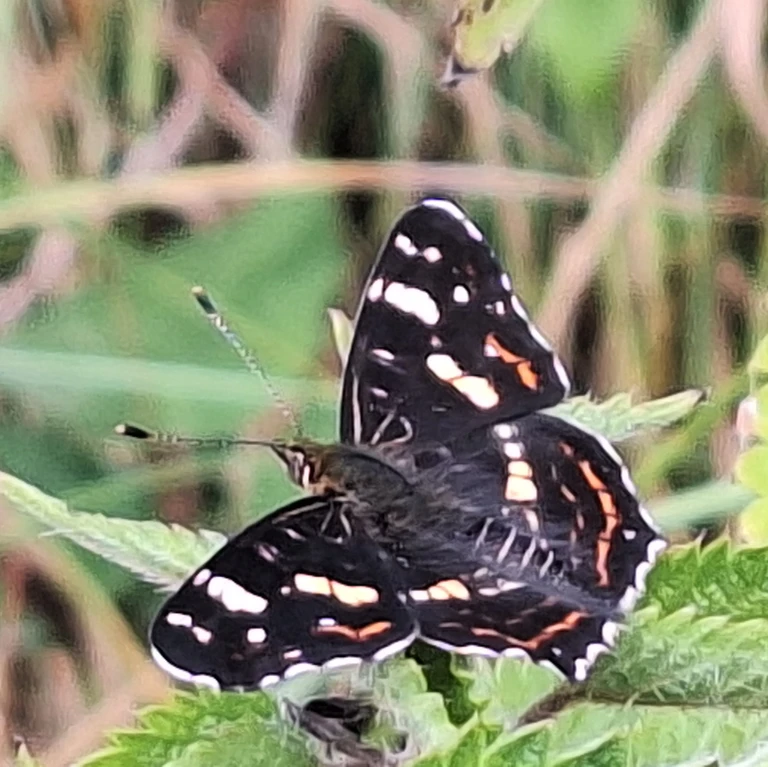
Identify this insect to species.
Araschnia levana
